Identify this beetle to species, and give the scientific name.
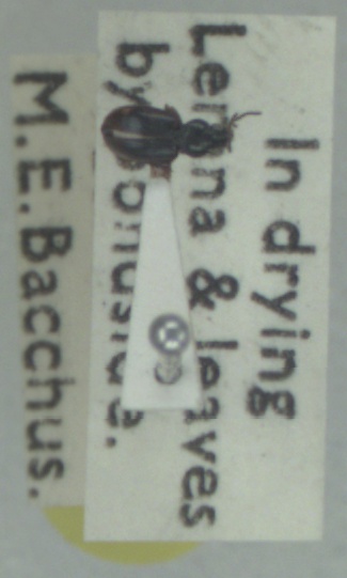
Bembidion clarkei
